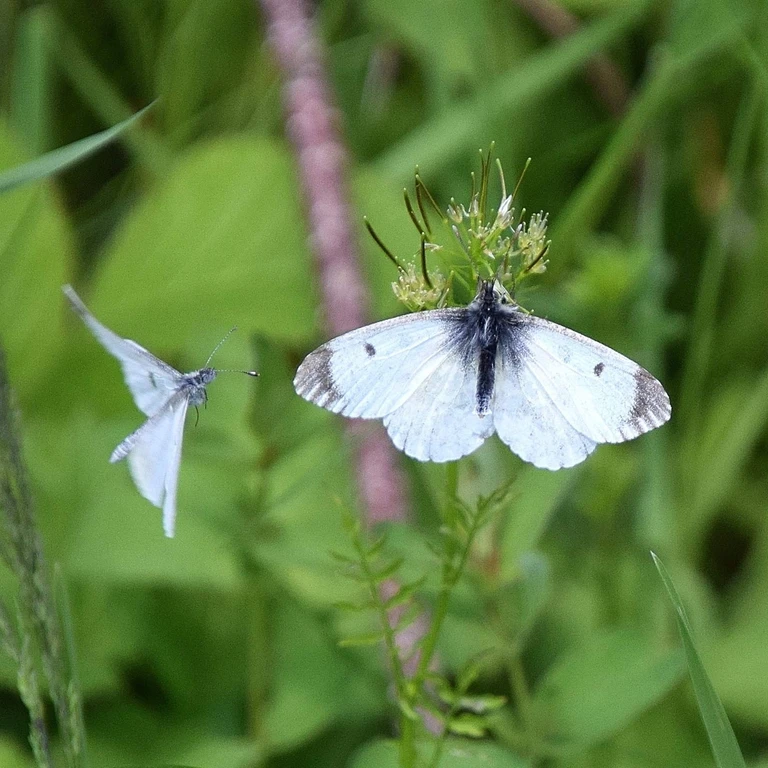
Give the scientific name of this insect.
Anthocharis cardamines
